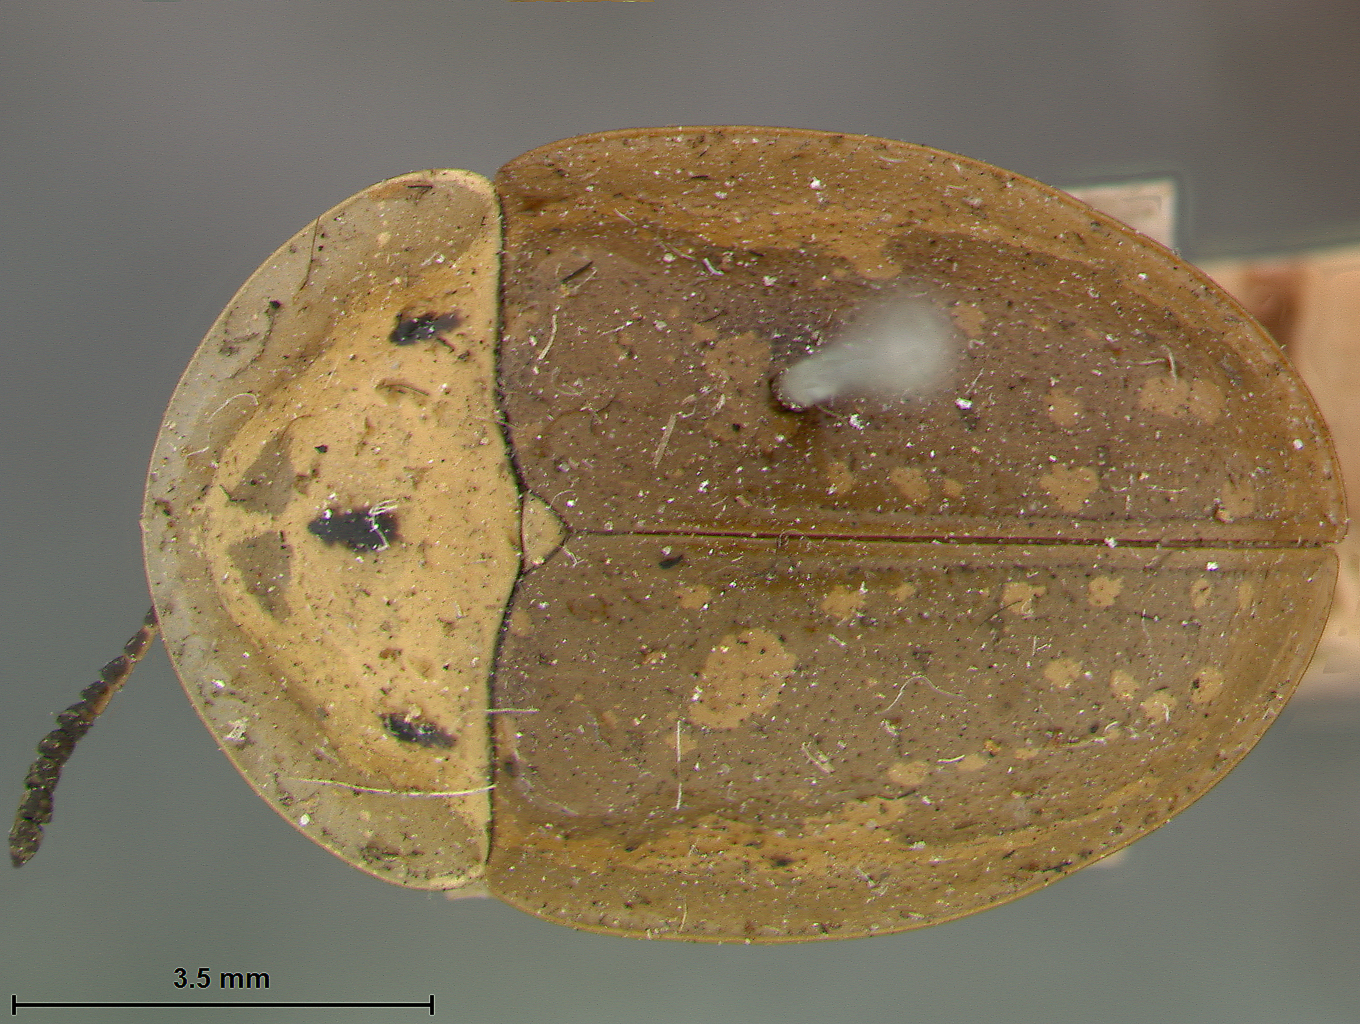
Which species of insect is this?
Physonota quinquepunctata
